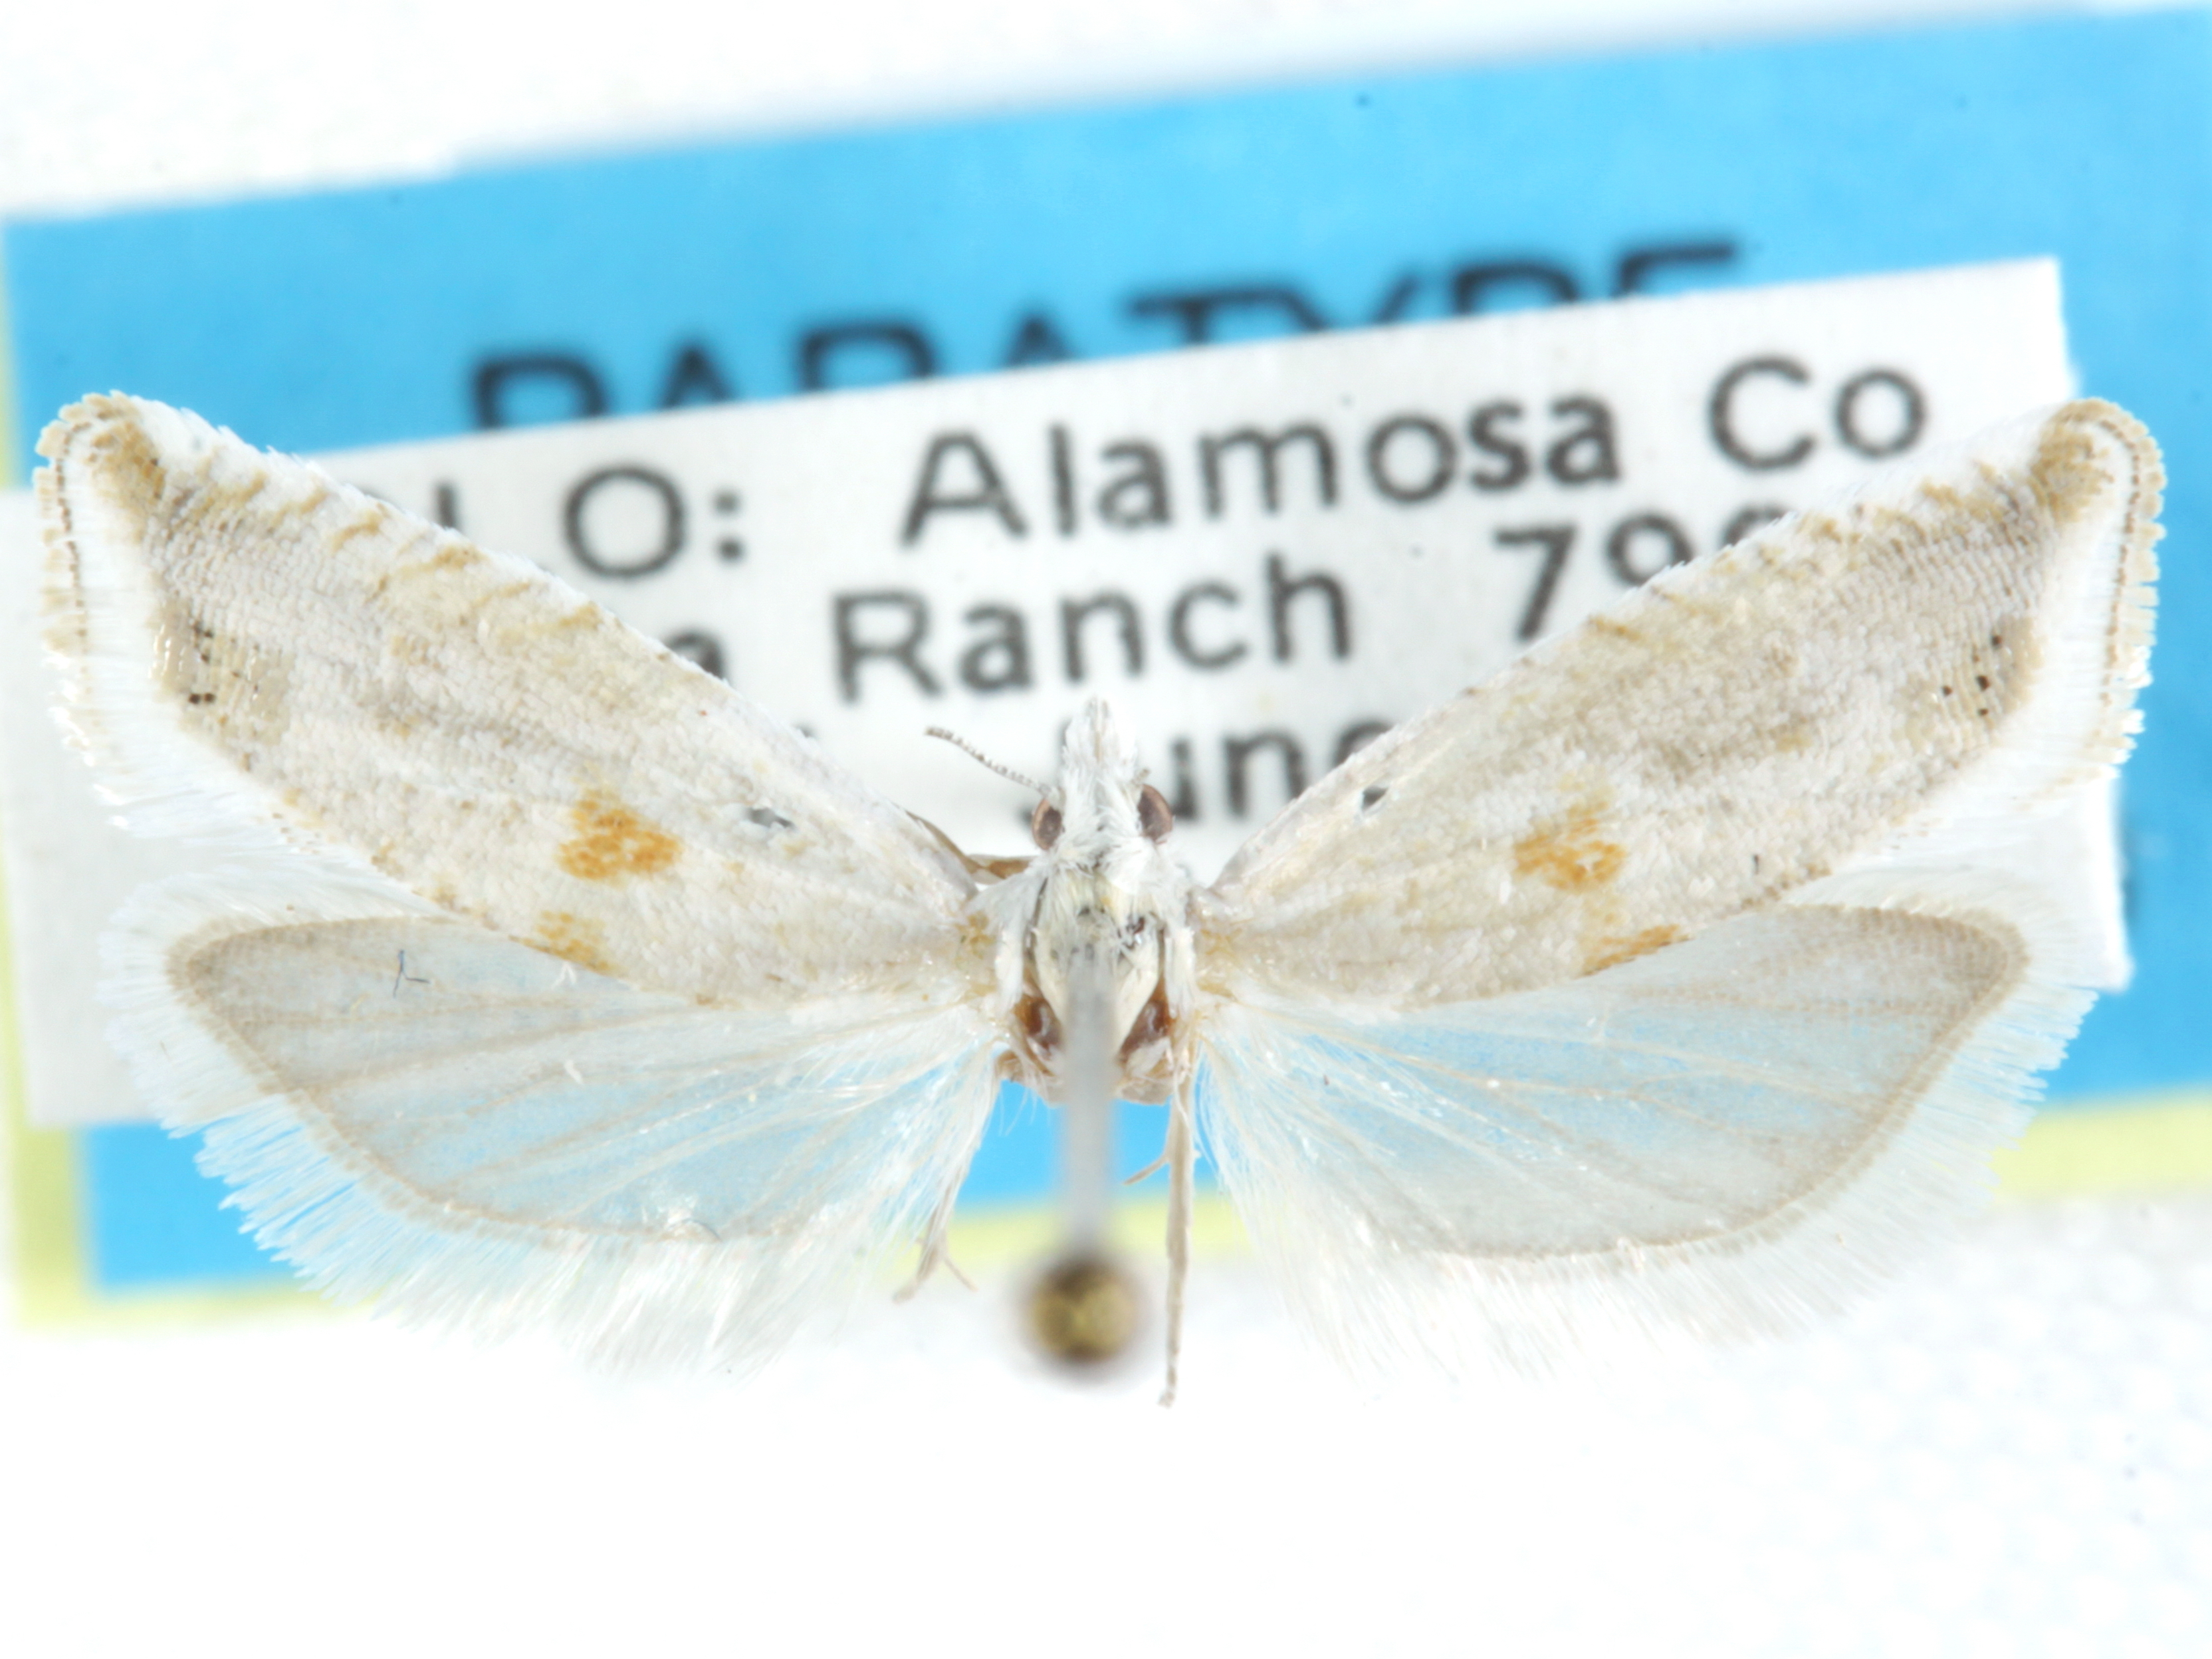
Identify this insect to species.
Eucosma hodgesi
